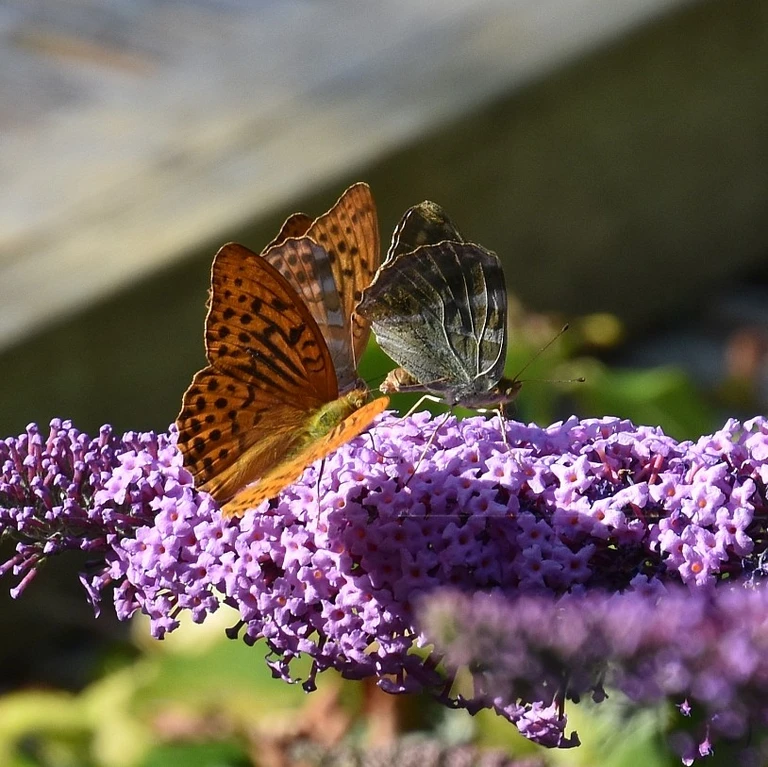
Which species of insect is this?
Argynnis paphia
